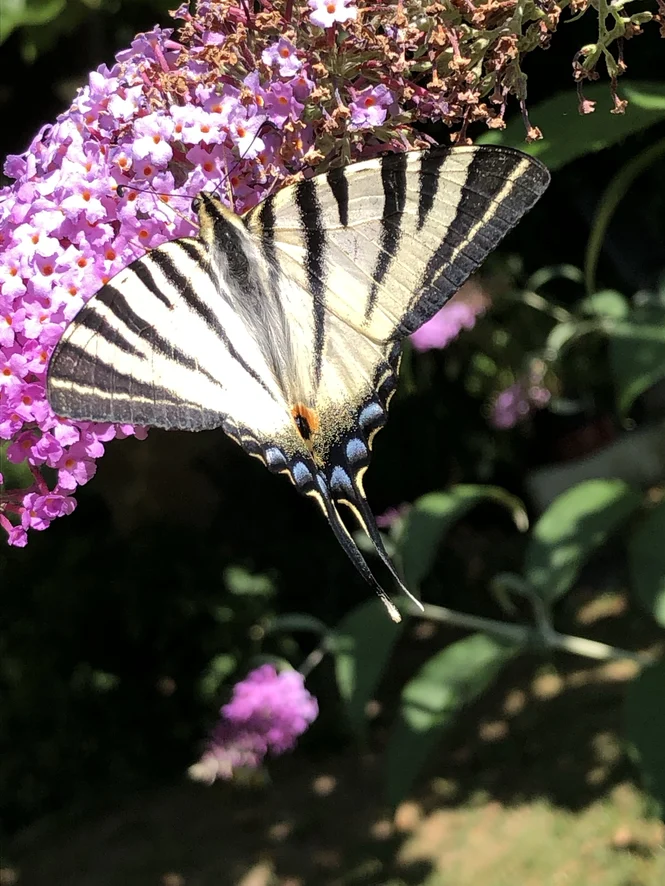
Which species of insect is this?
Iphiclides podalirius
